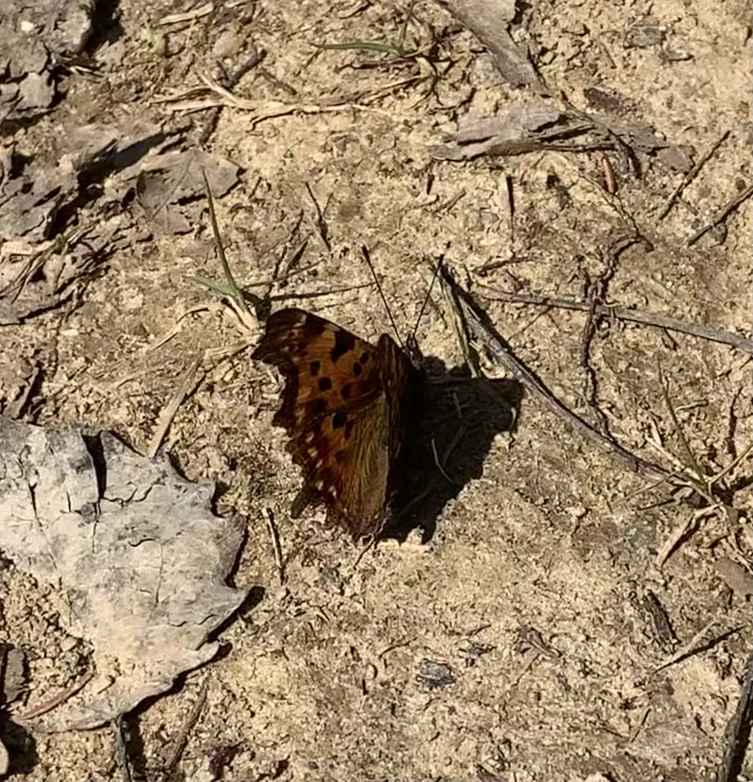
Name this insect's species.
Polygonia c-album
